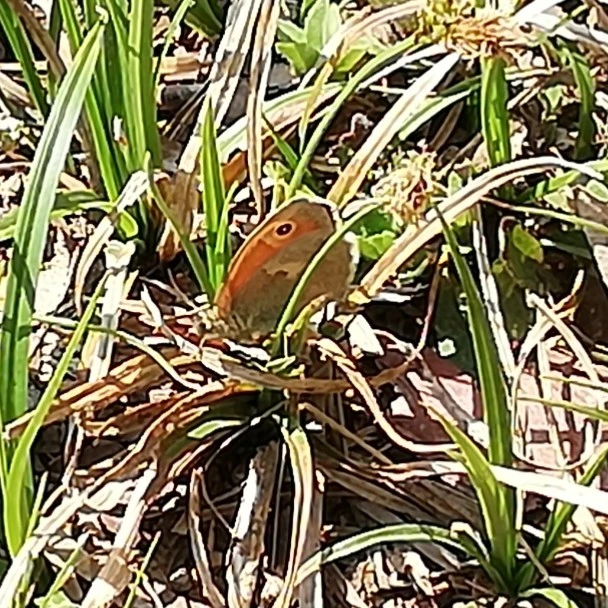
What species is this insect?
Coenonympha pamphilus
